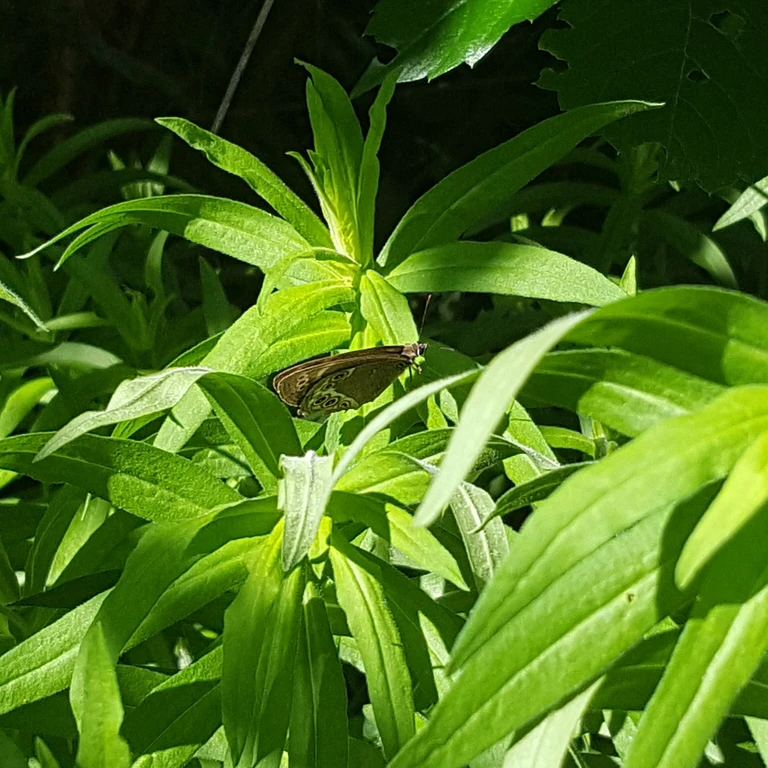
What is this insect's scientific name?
Lopinga achine (also Pararge achine)
